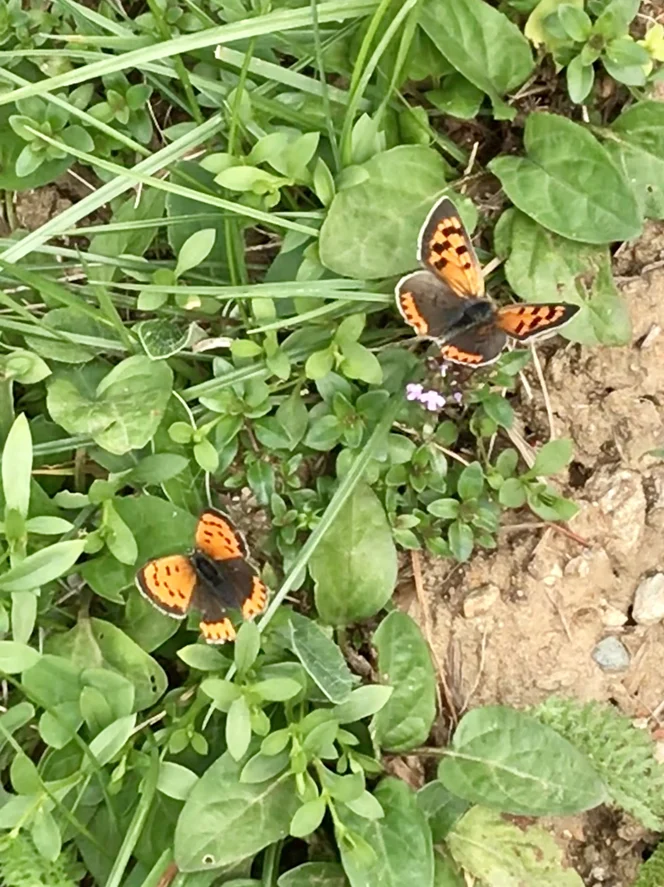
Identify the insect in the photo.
Lycaena phlaeas
